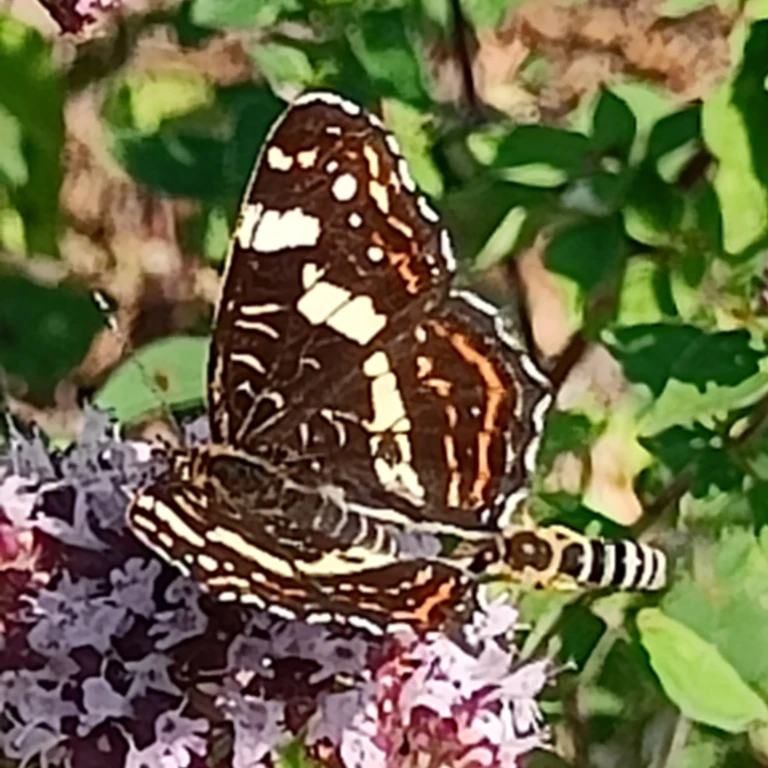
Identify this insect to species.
Araschnia levana
